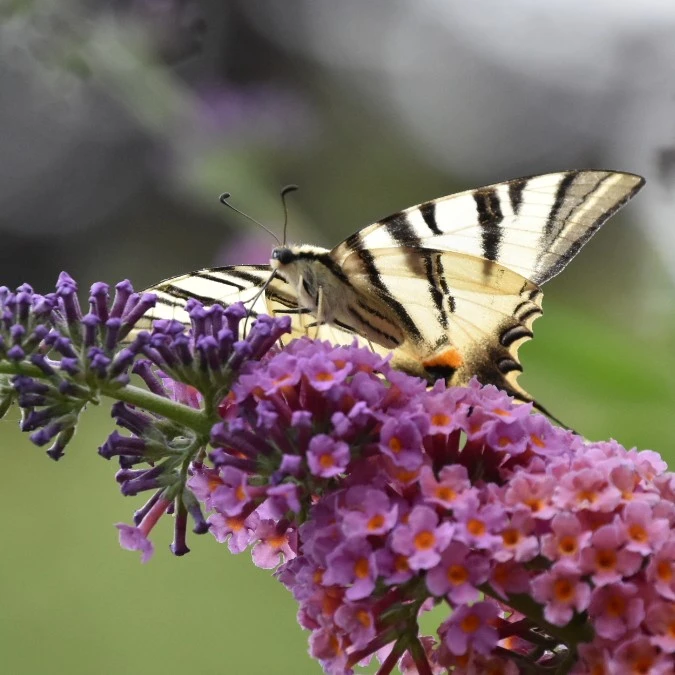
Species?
Iphiclides podalirius
